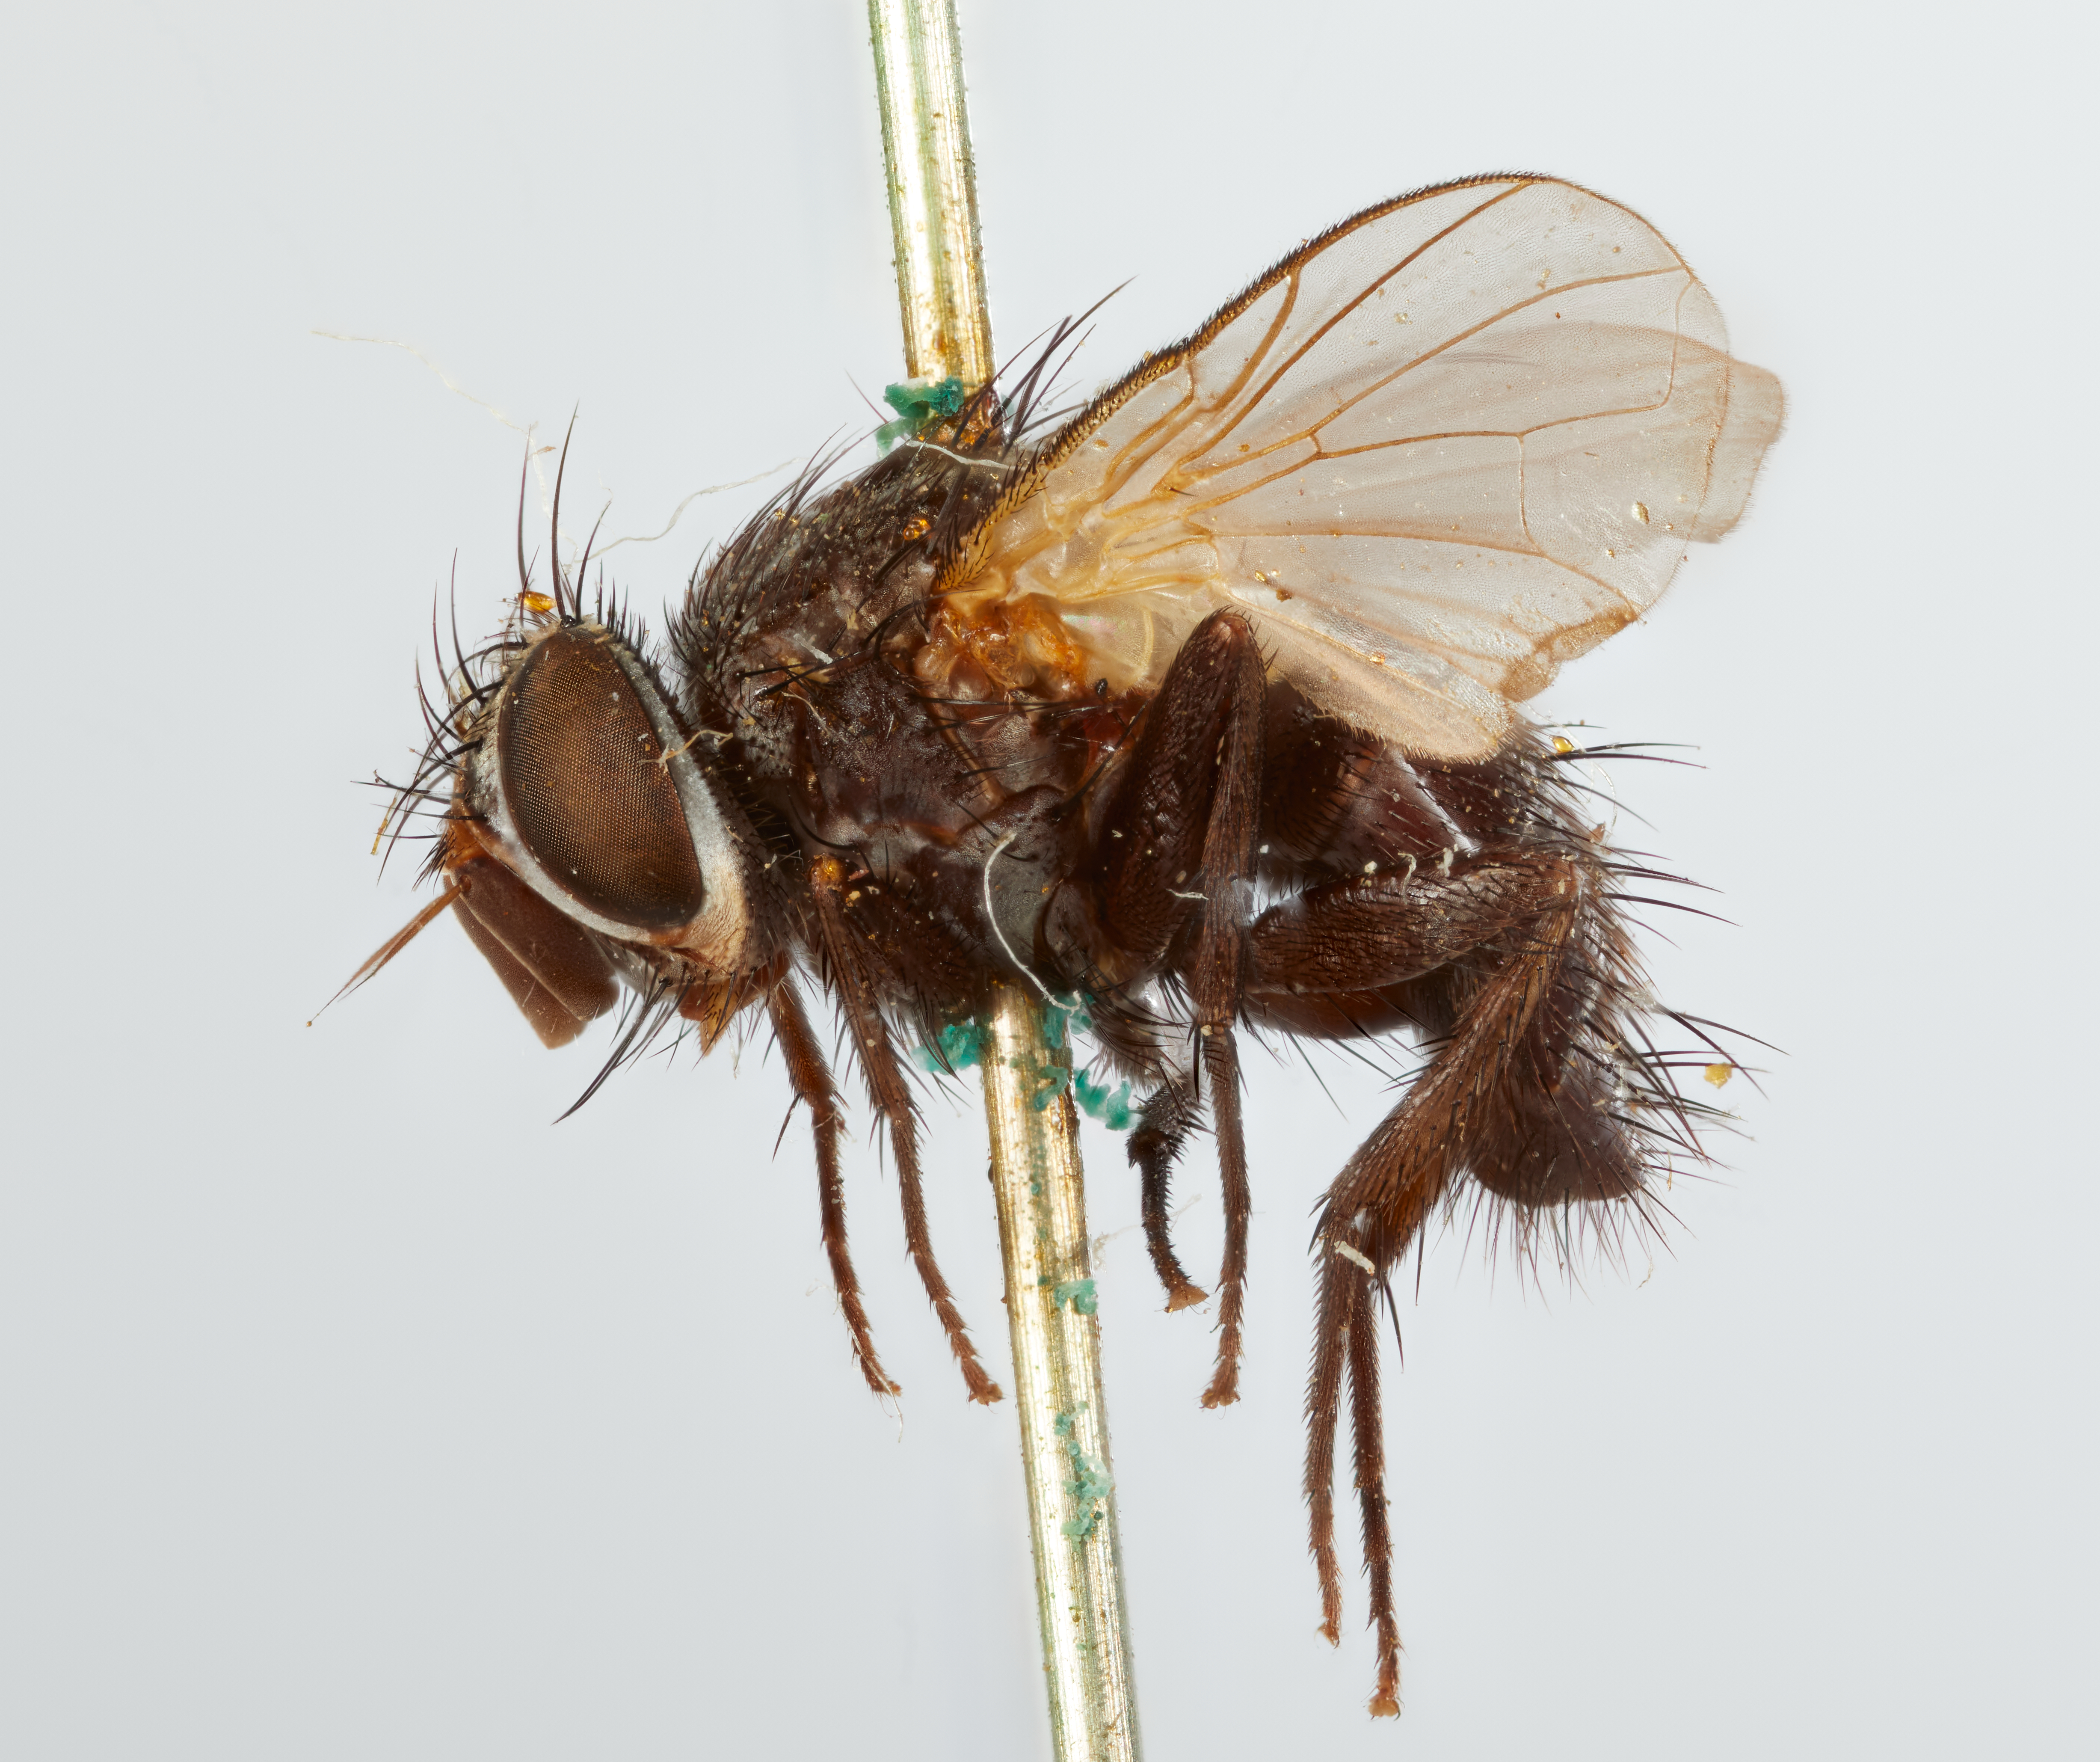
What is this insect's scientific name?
Discochaeta muscaria
